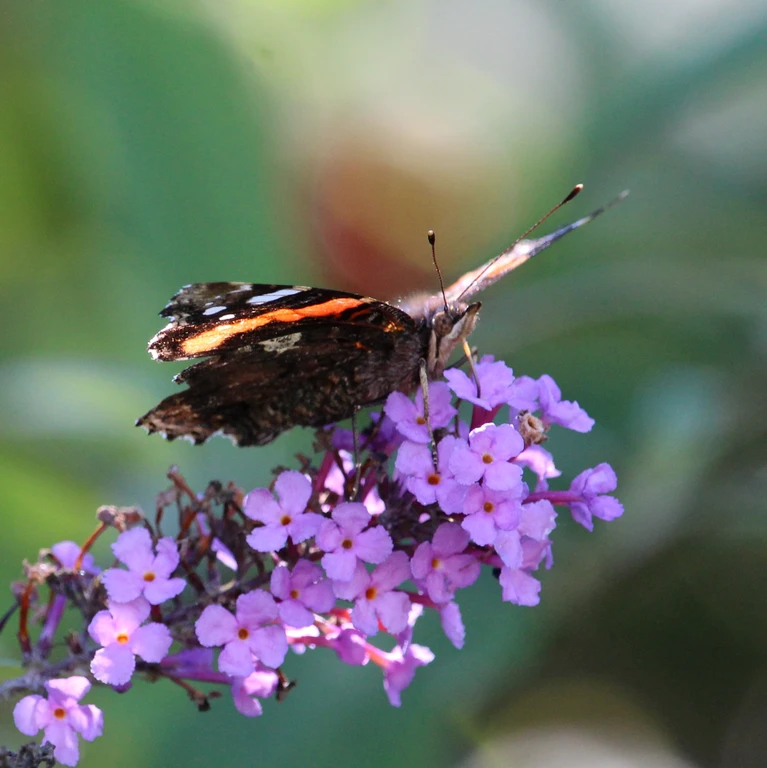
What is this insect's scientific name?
Vanessa atalanta
